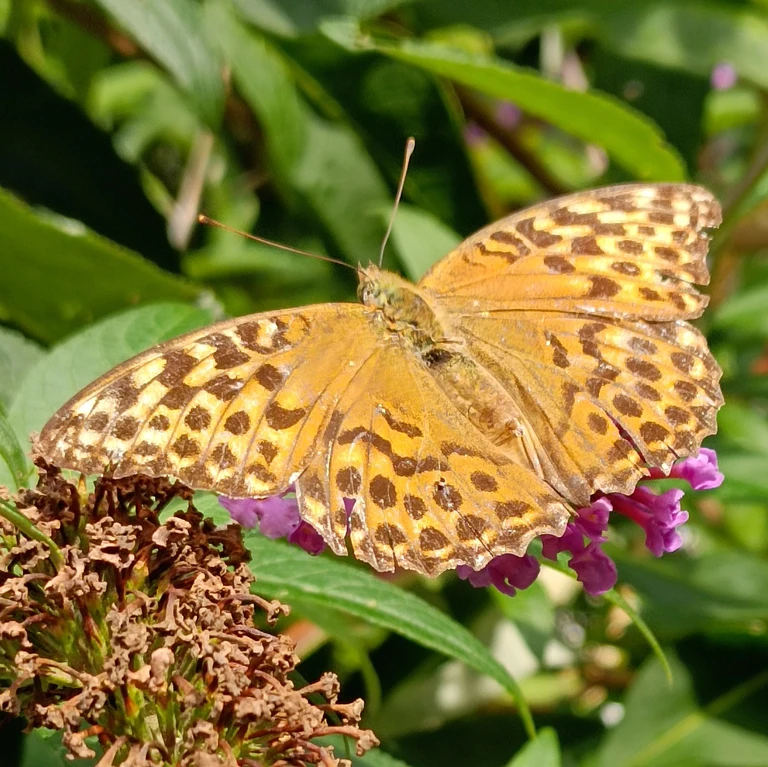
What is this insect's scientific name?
Argynnis paphia
